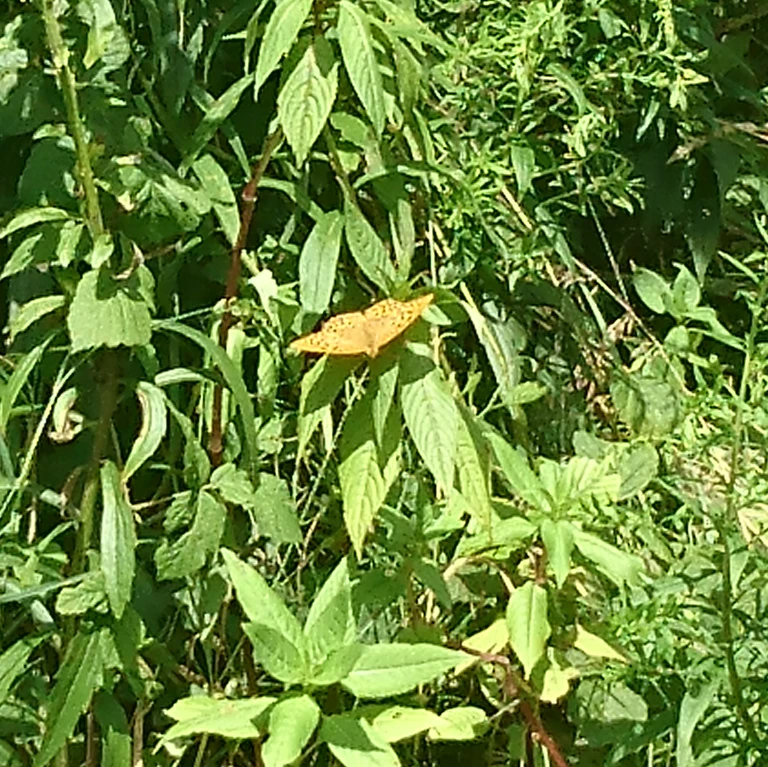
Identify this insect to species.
Argynnis paphia
